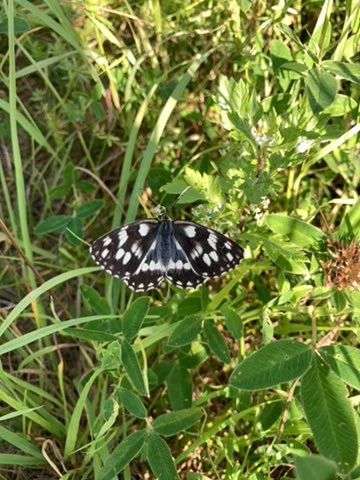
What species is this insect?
Melanargia galathea
